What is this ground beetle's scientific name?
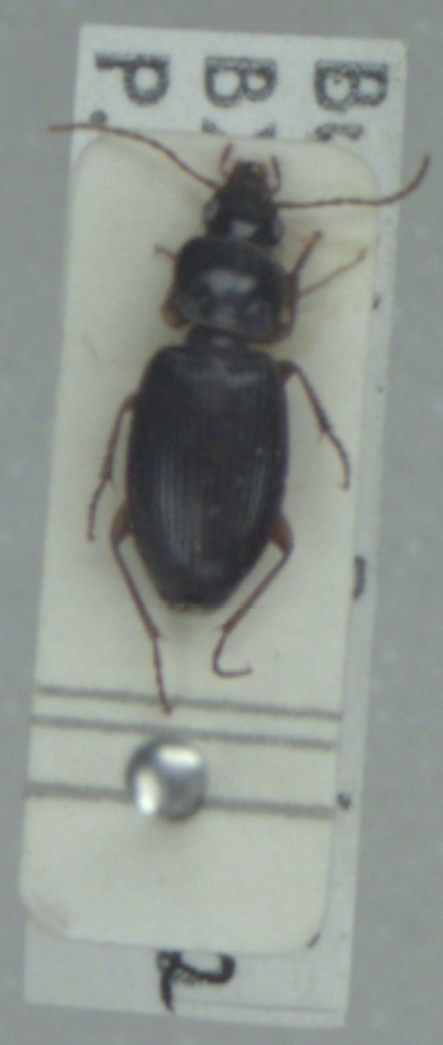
Synuchus vivalis
